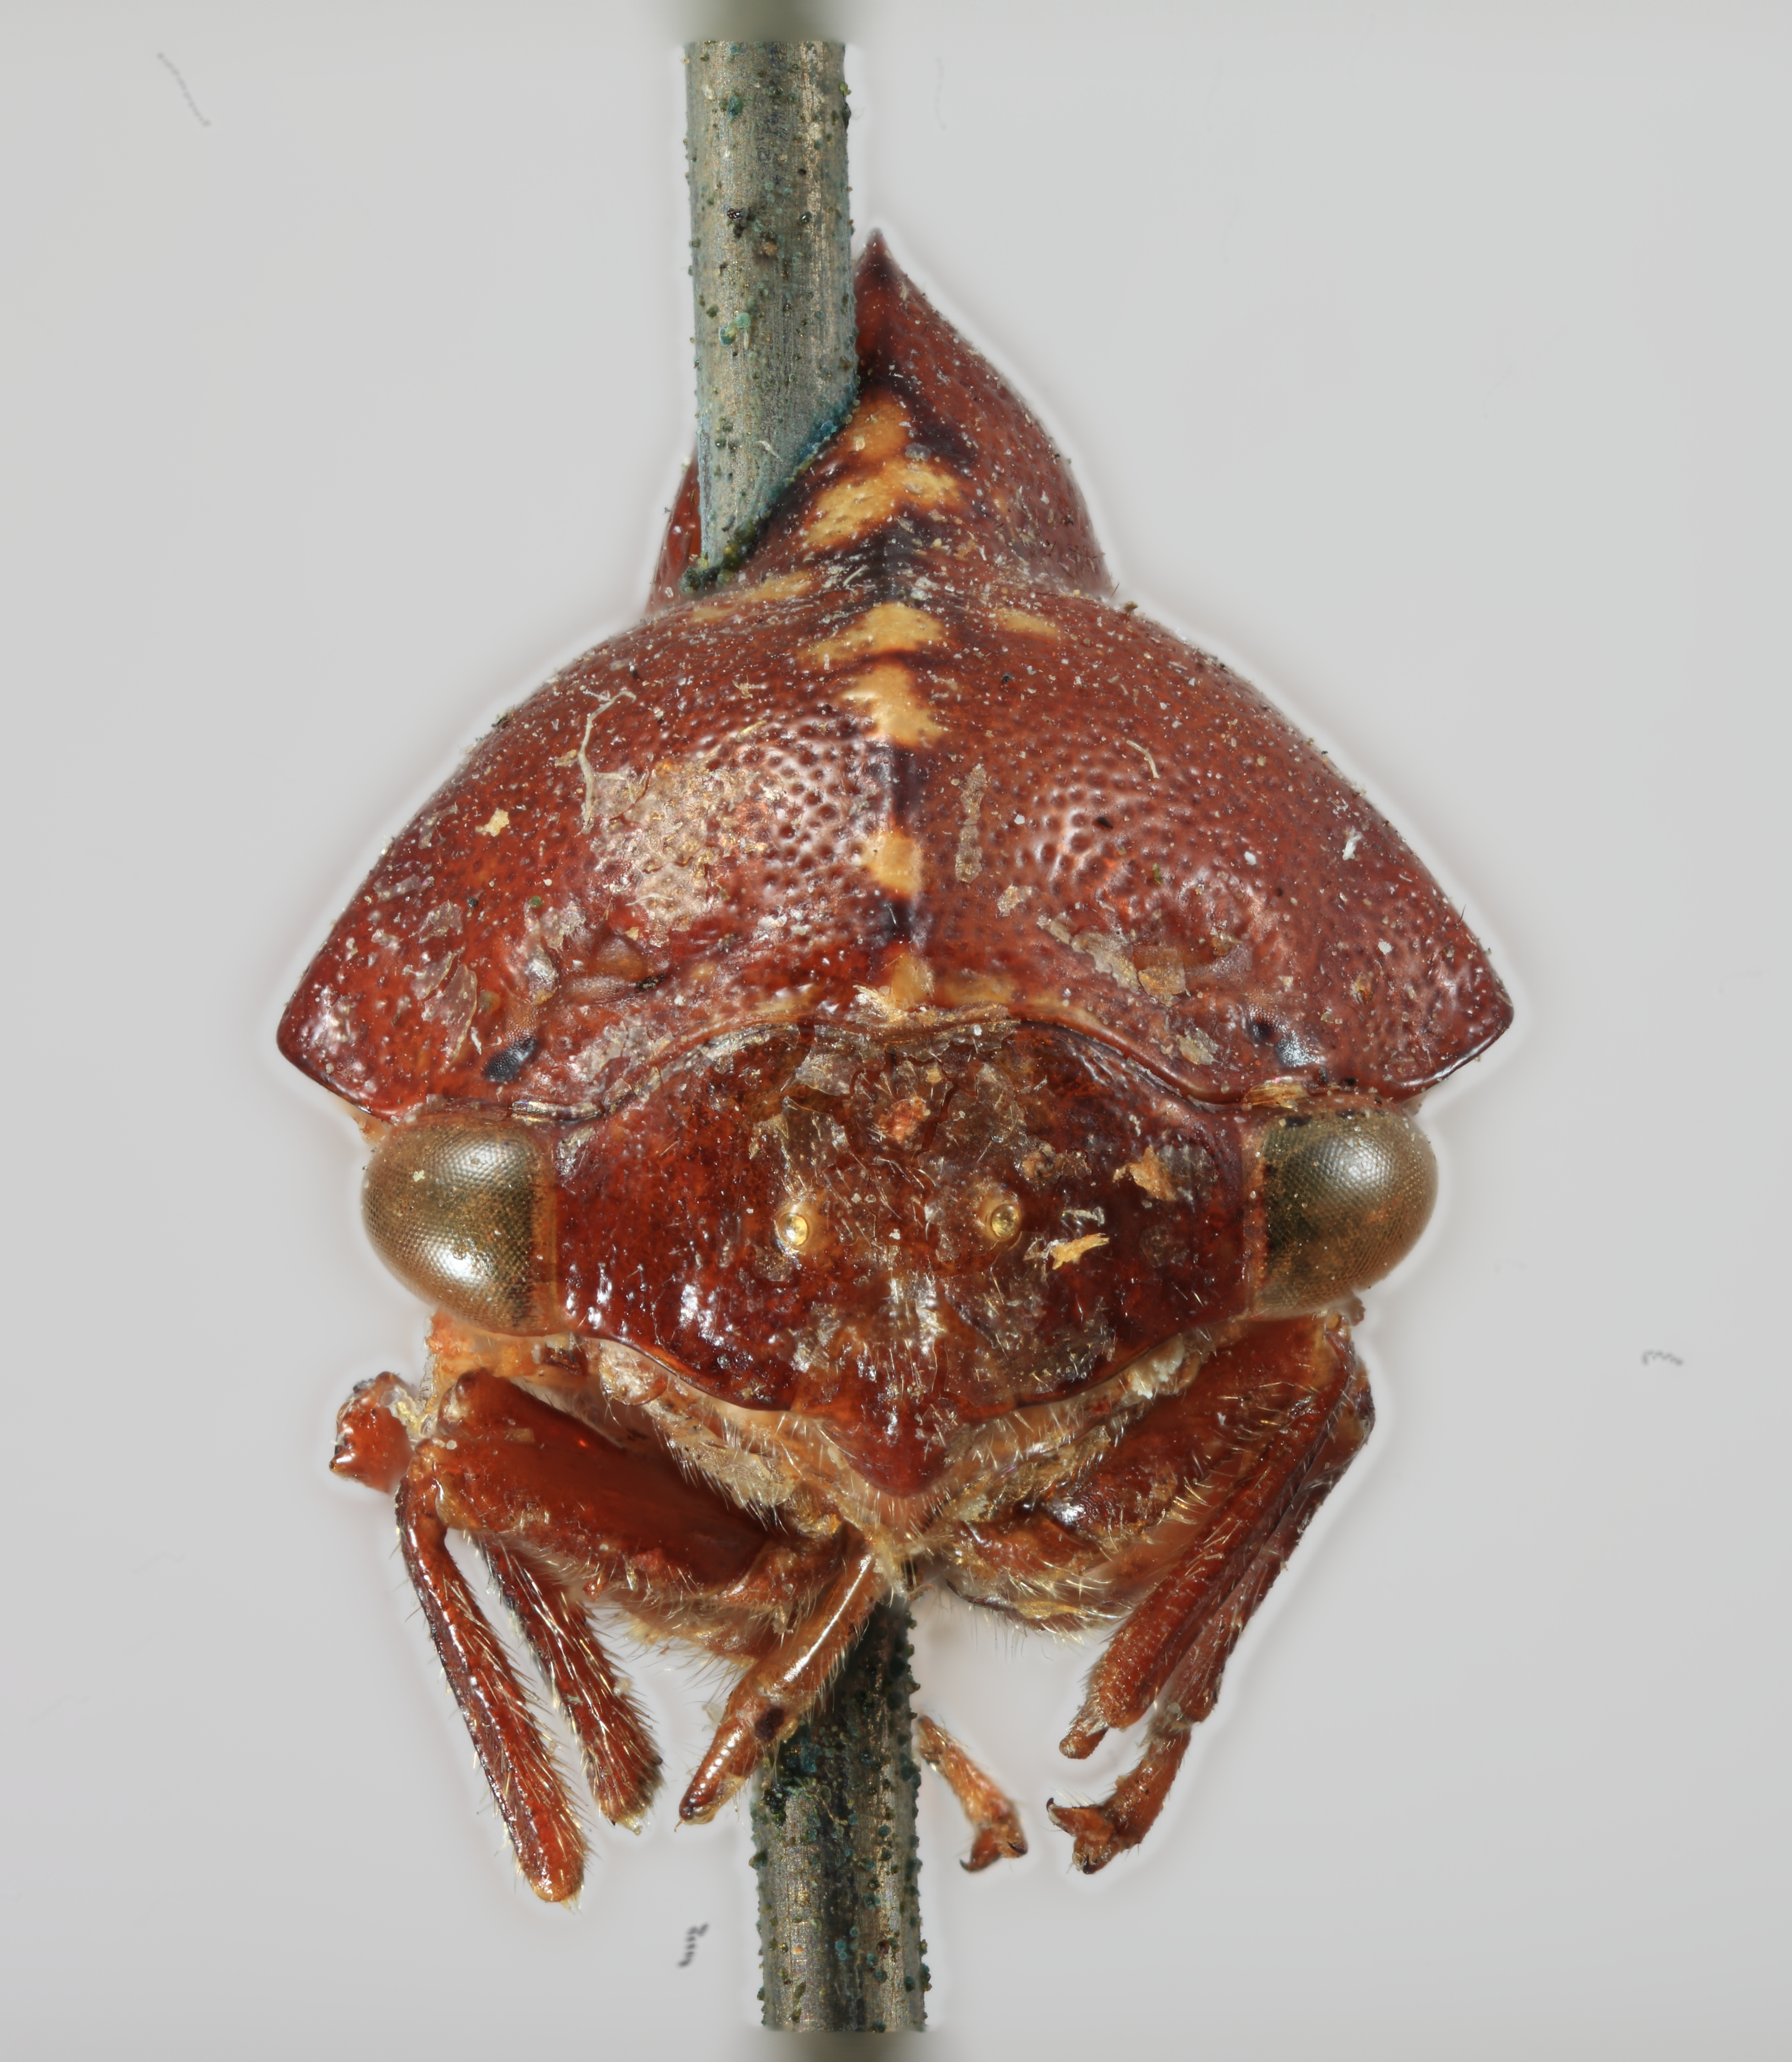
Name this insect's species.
Telamona compacta
